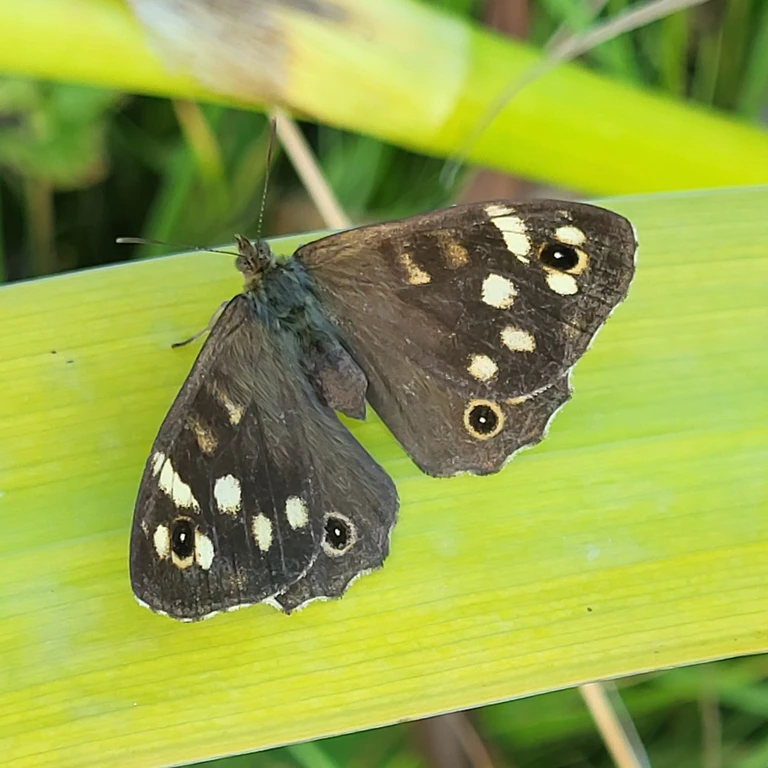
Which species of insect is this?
Pararge aegeria
